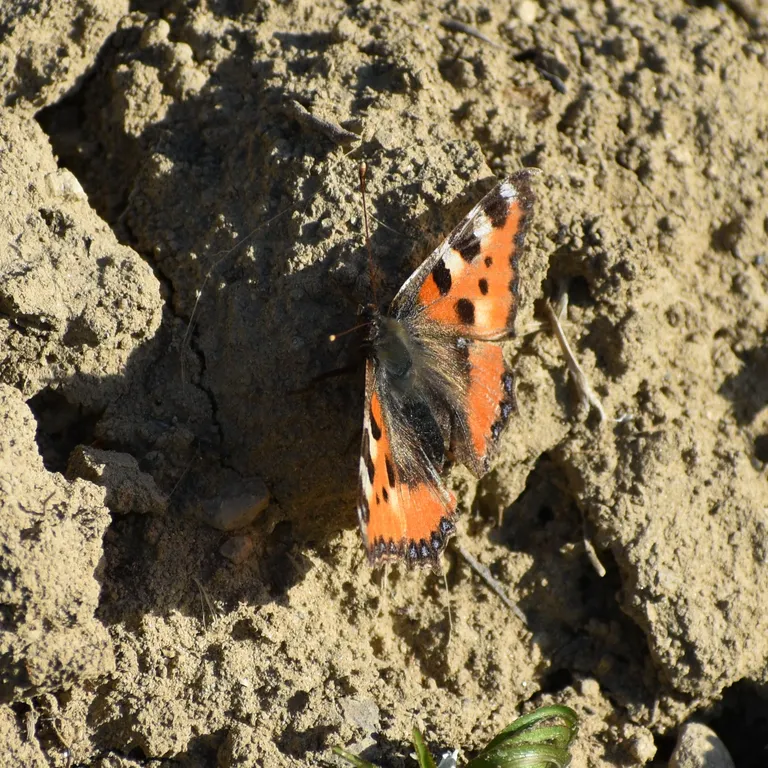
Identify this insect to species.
Aglais urticae
